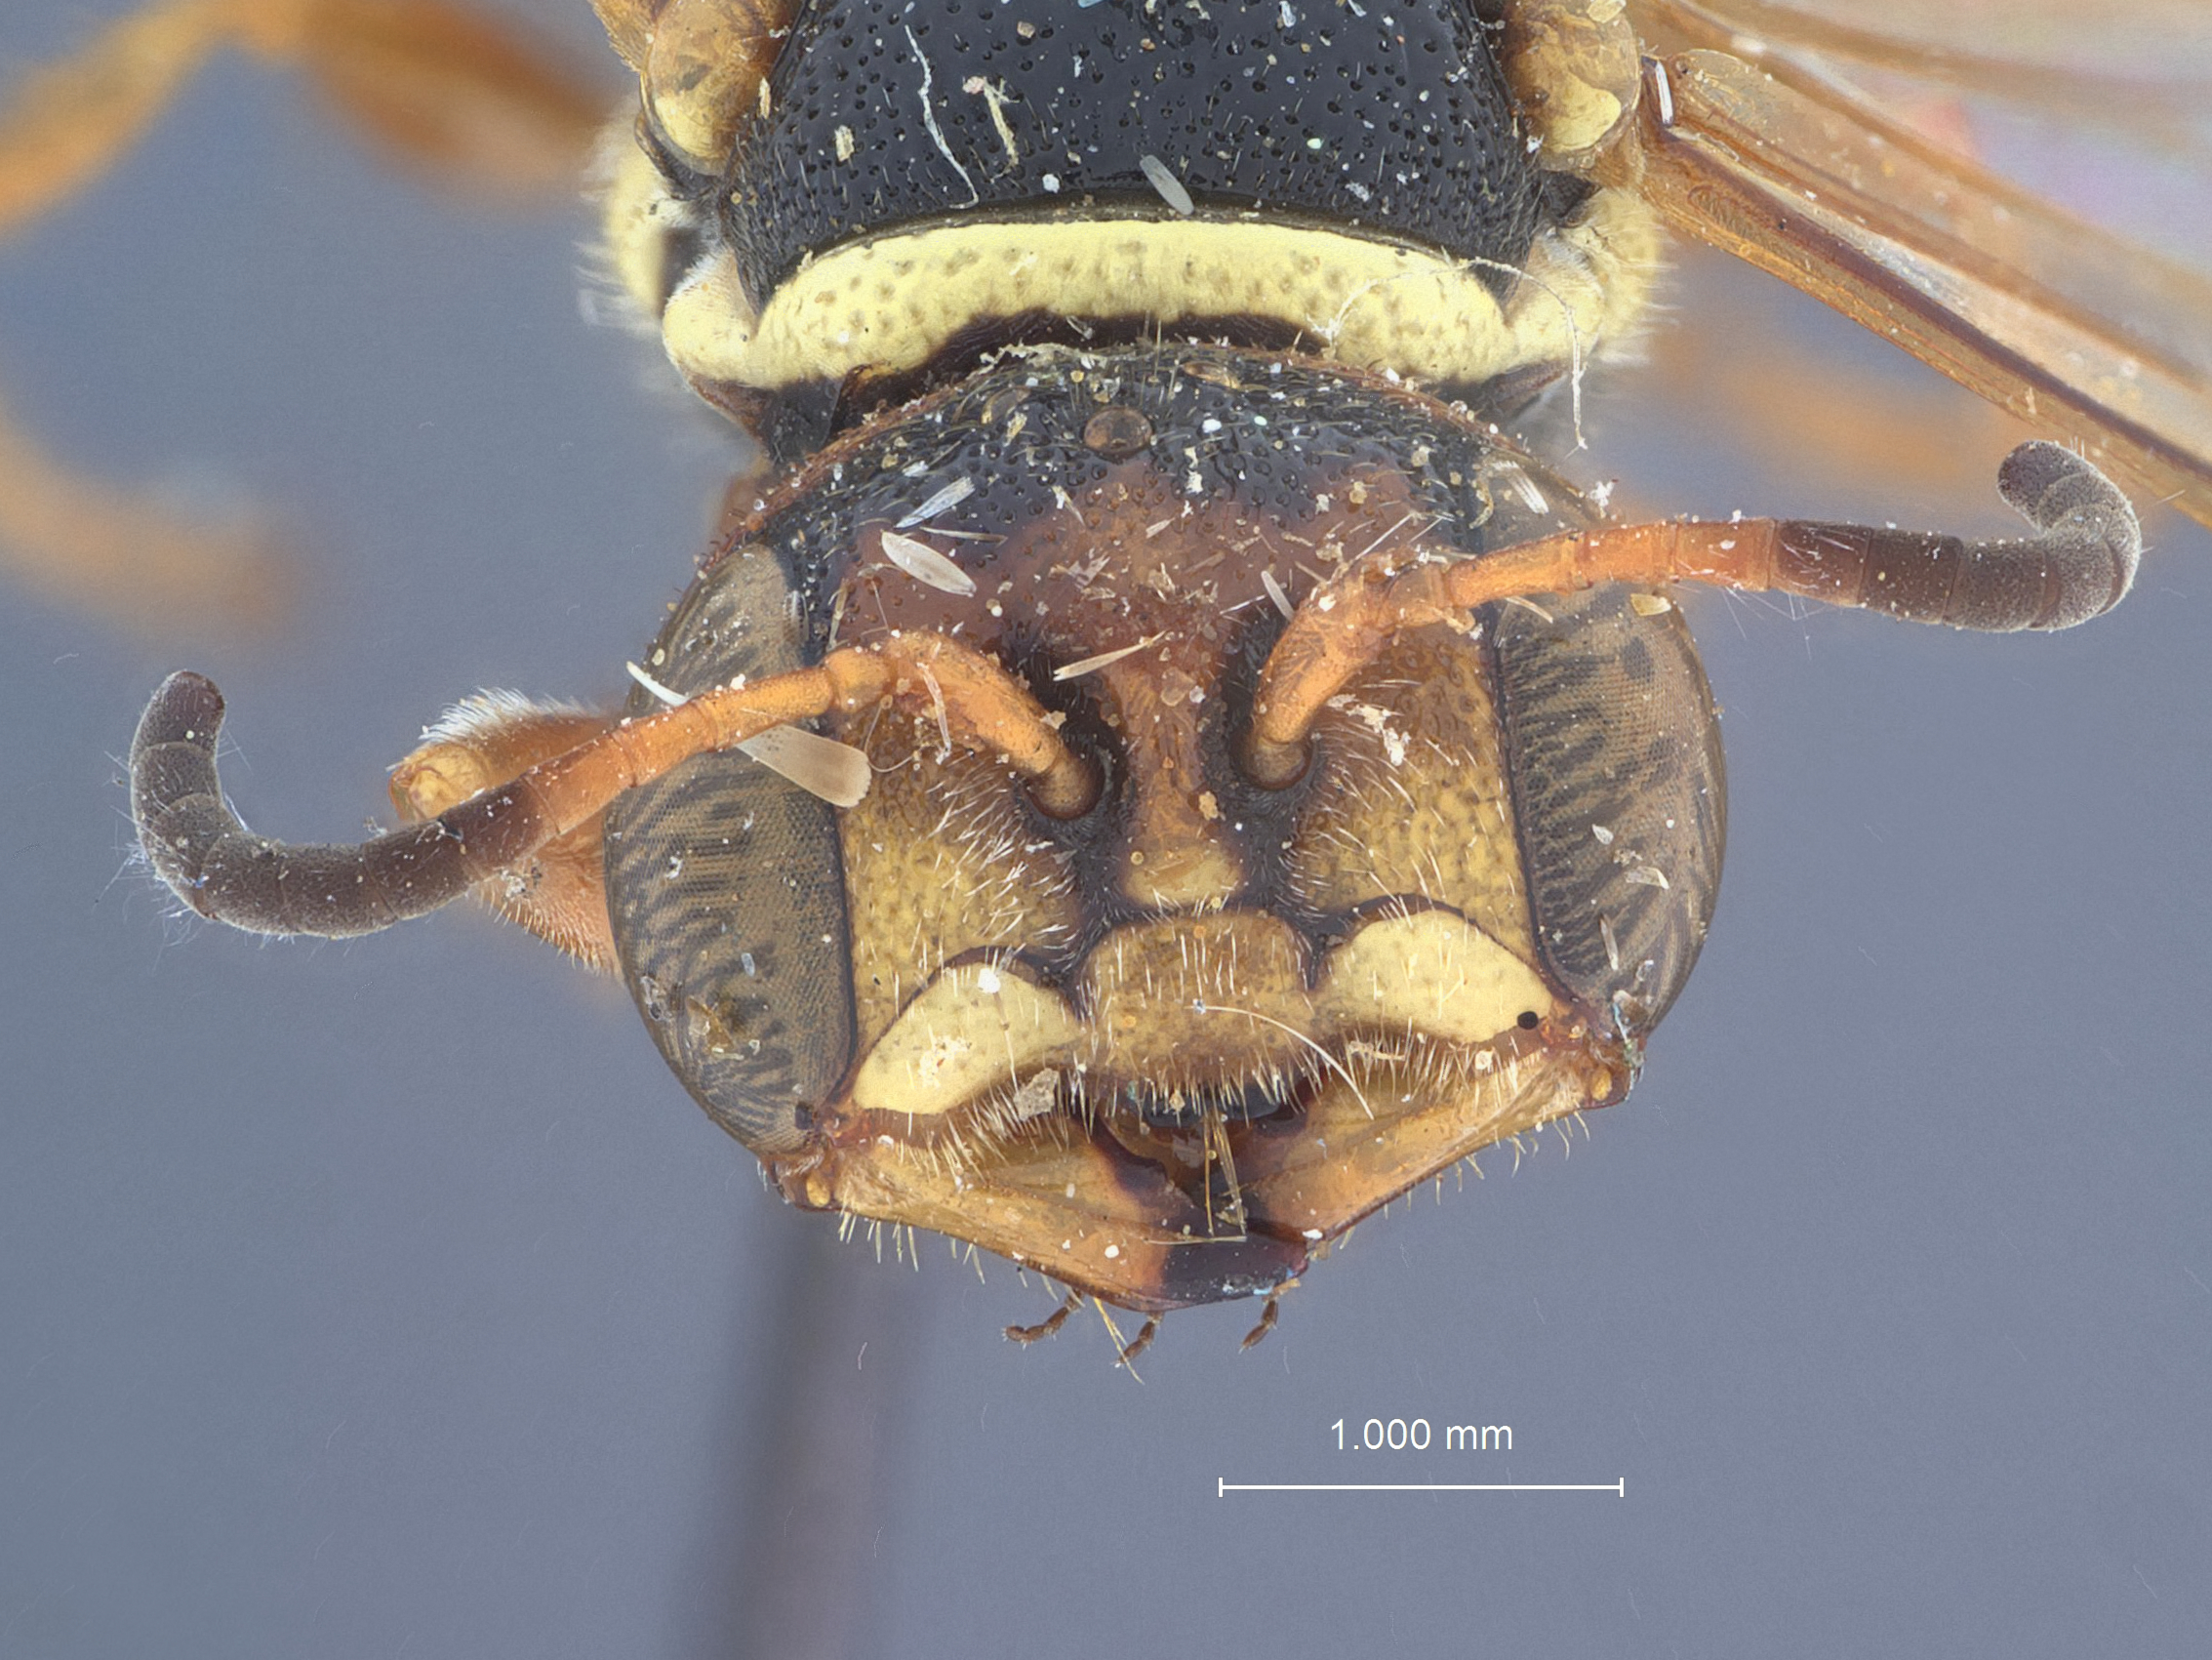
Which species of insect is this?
Eucerceris bitruncata
